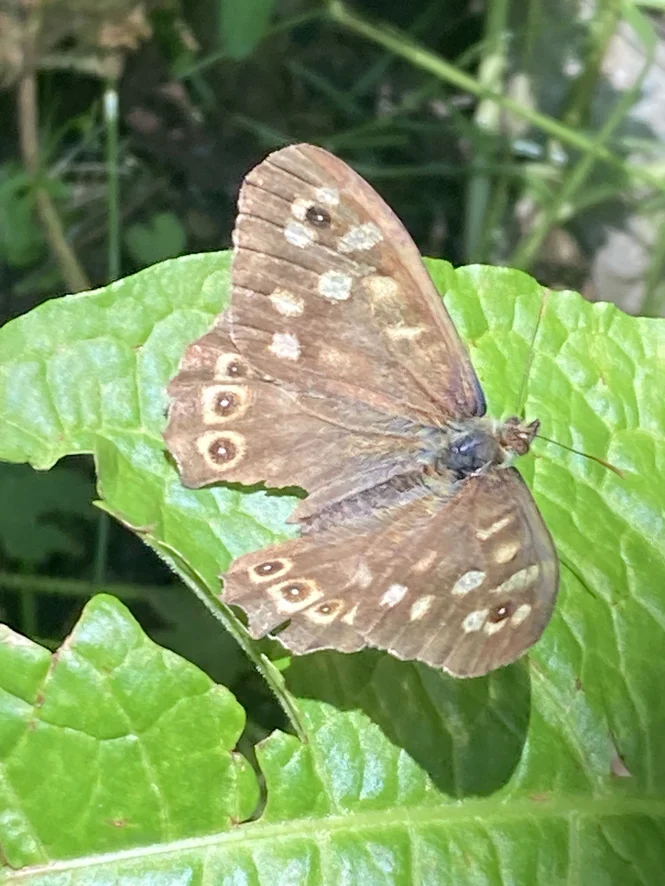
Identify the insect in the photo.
Pararge aegeria
